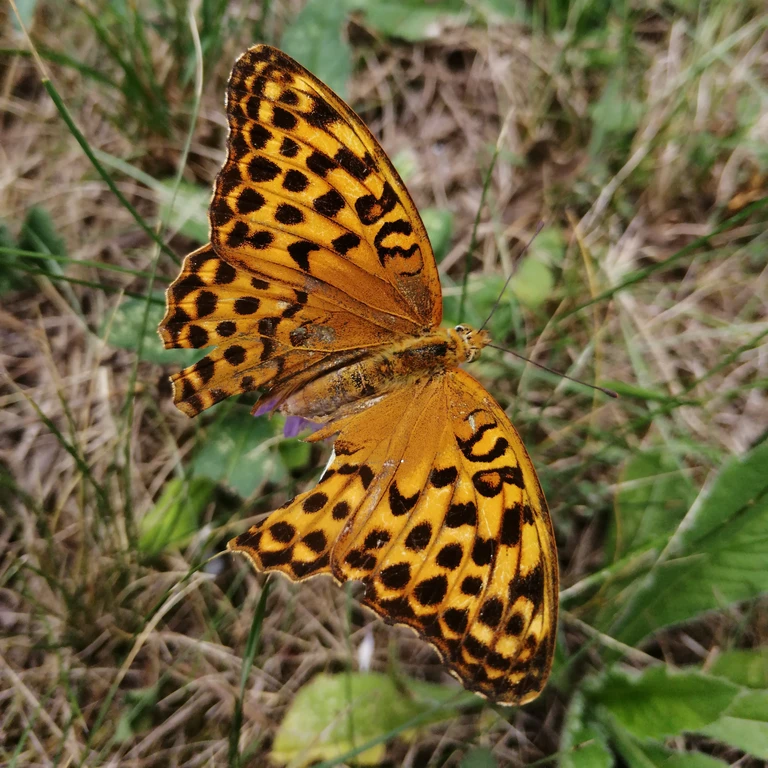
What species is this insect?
Argynnis paphia
